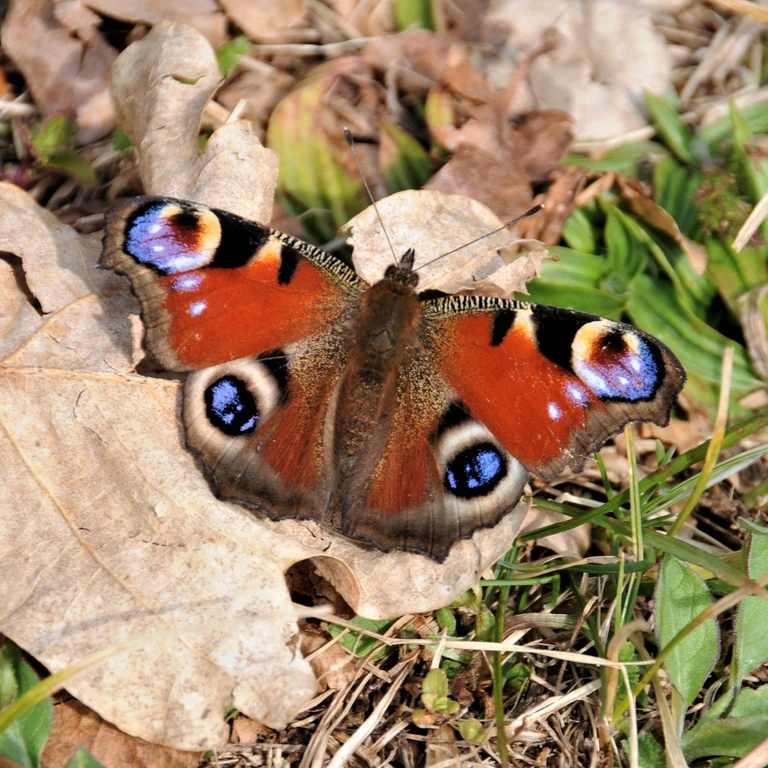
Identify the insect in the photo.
Aglais io
